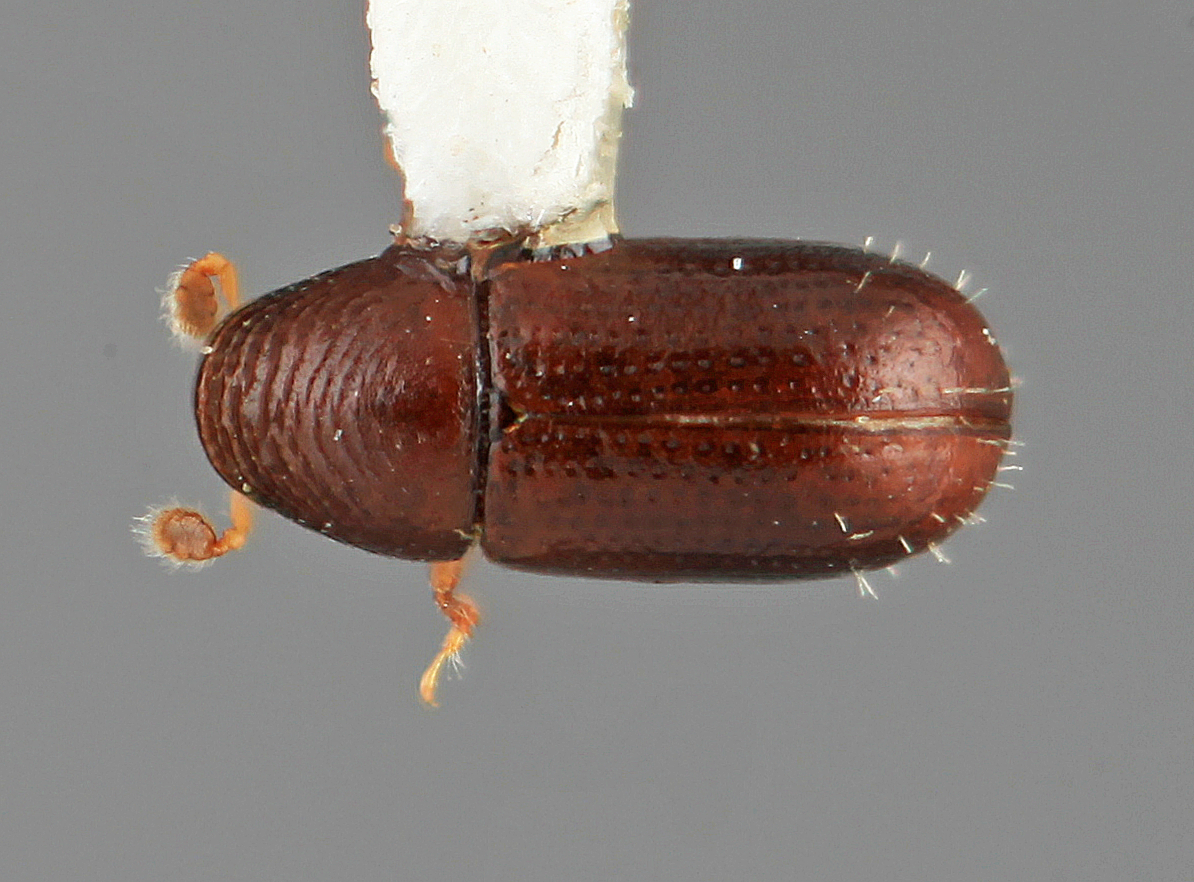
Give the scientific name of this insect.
Pityophthorus costatus
